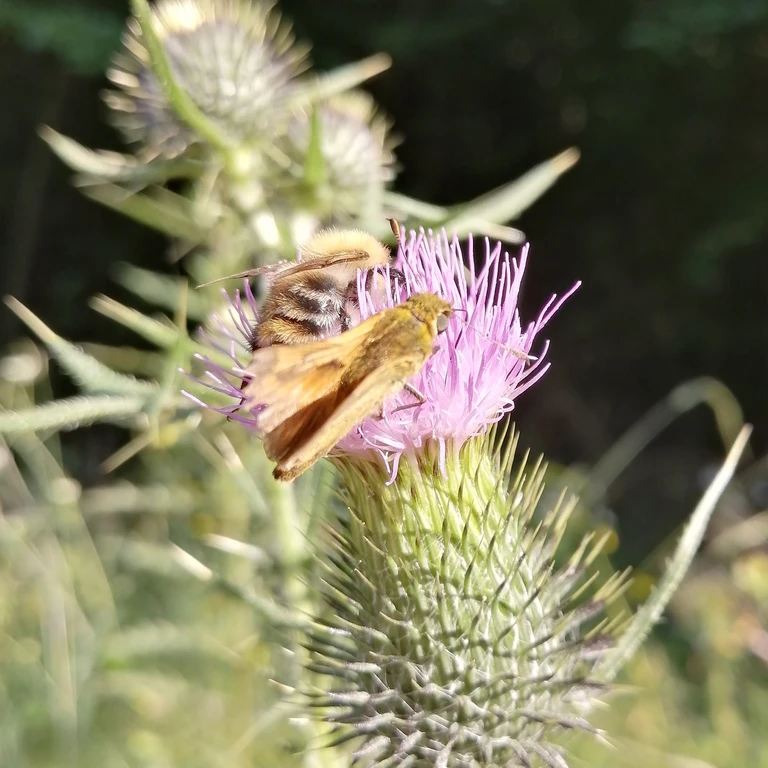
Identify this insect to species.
Ochlodes sylvanus (also Ochlodes venata)
